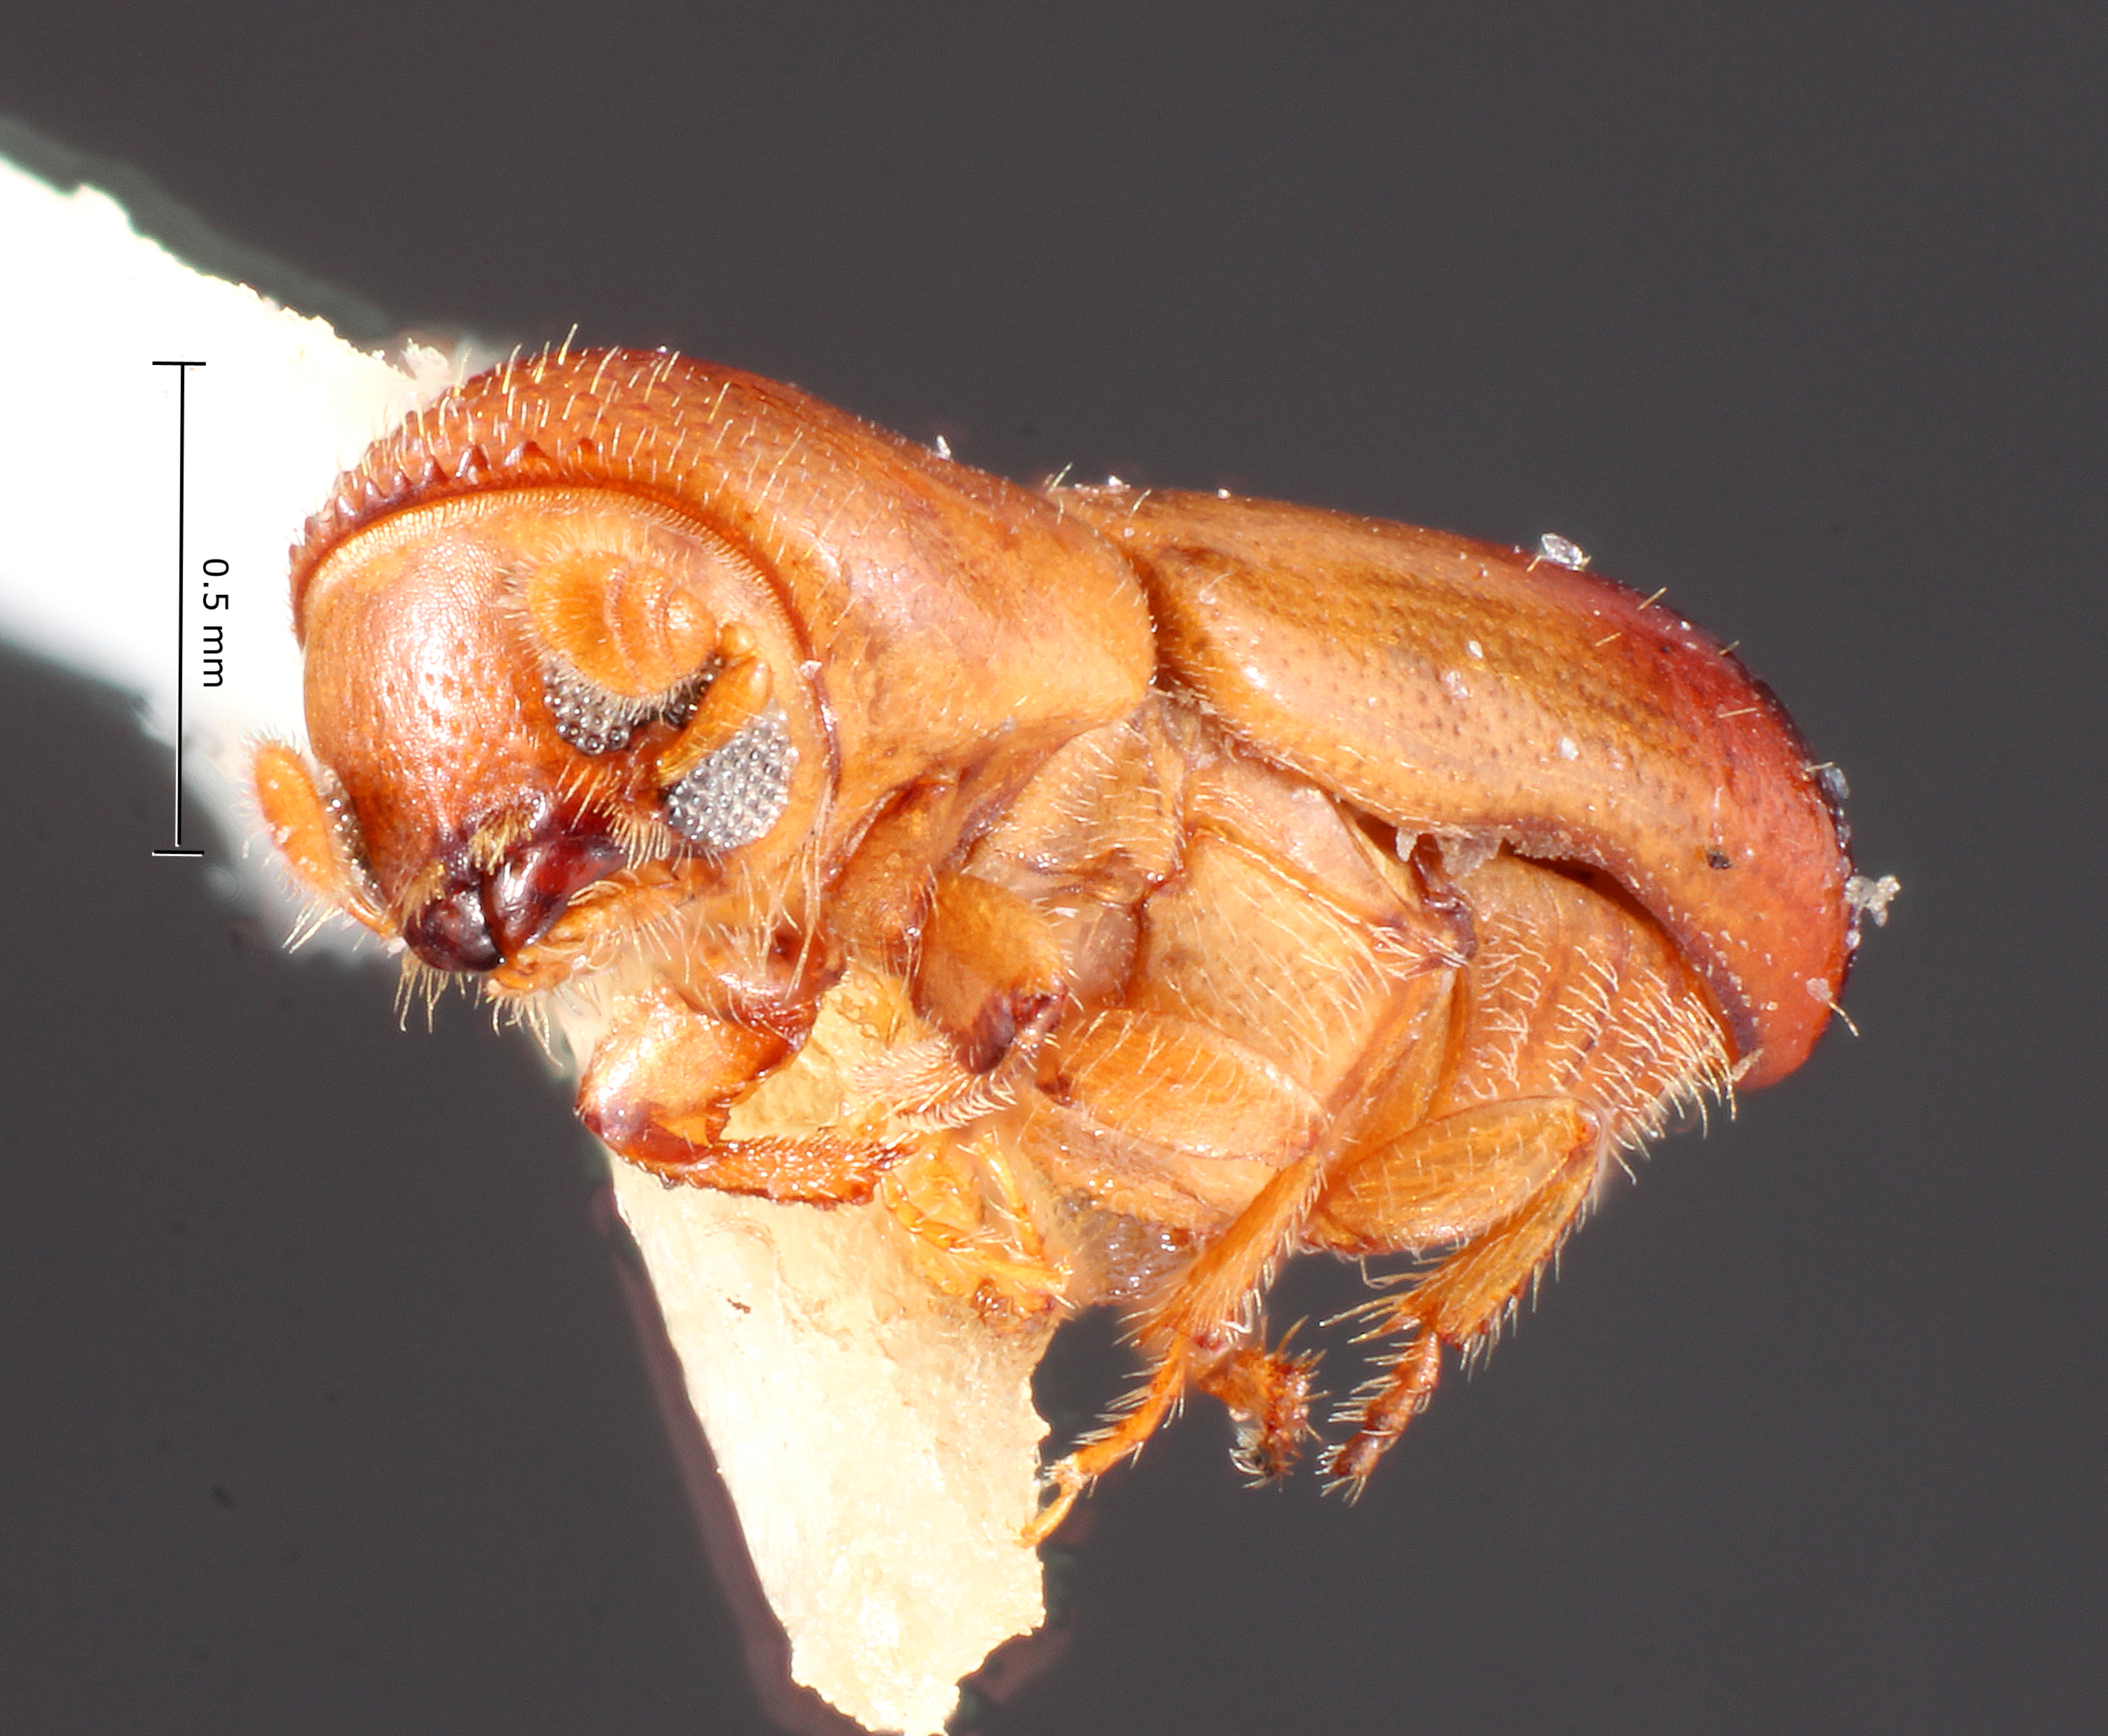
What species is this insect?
Monarthrum hagedorni
